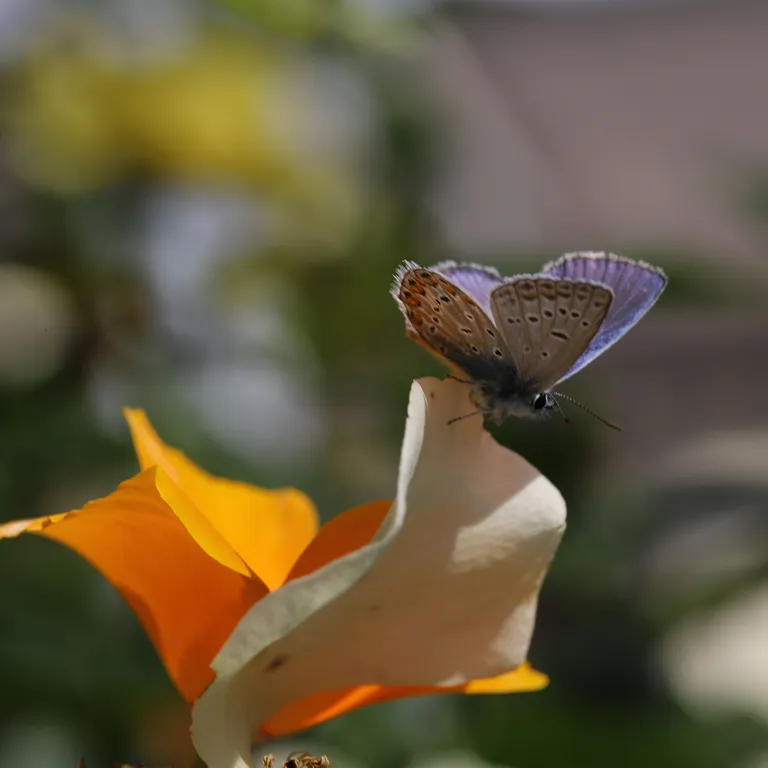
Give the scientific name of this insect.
Polyommatus icarus
